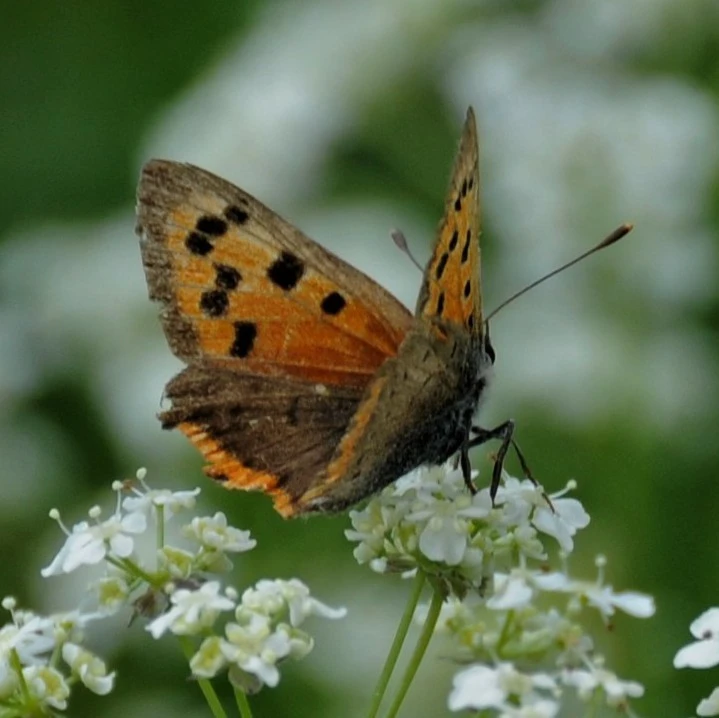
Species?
Lycaena phlaeas
